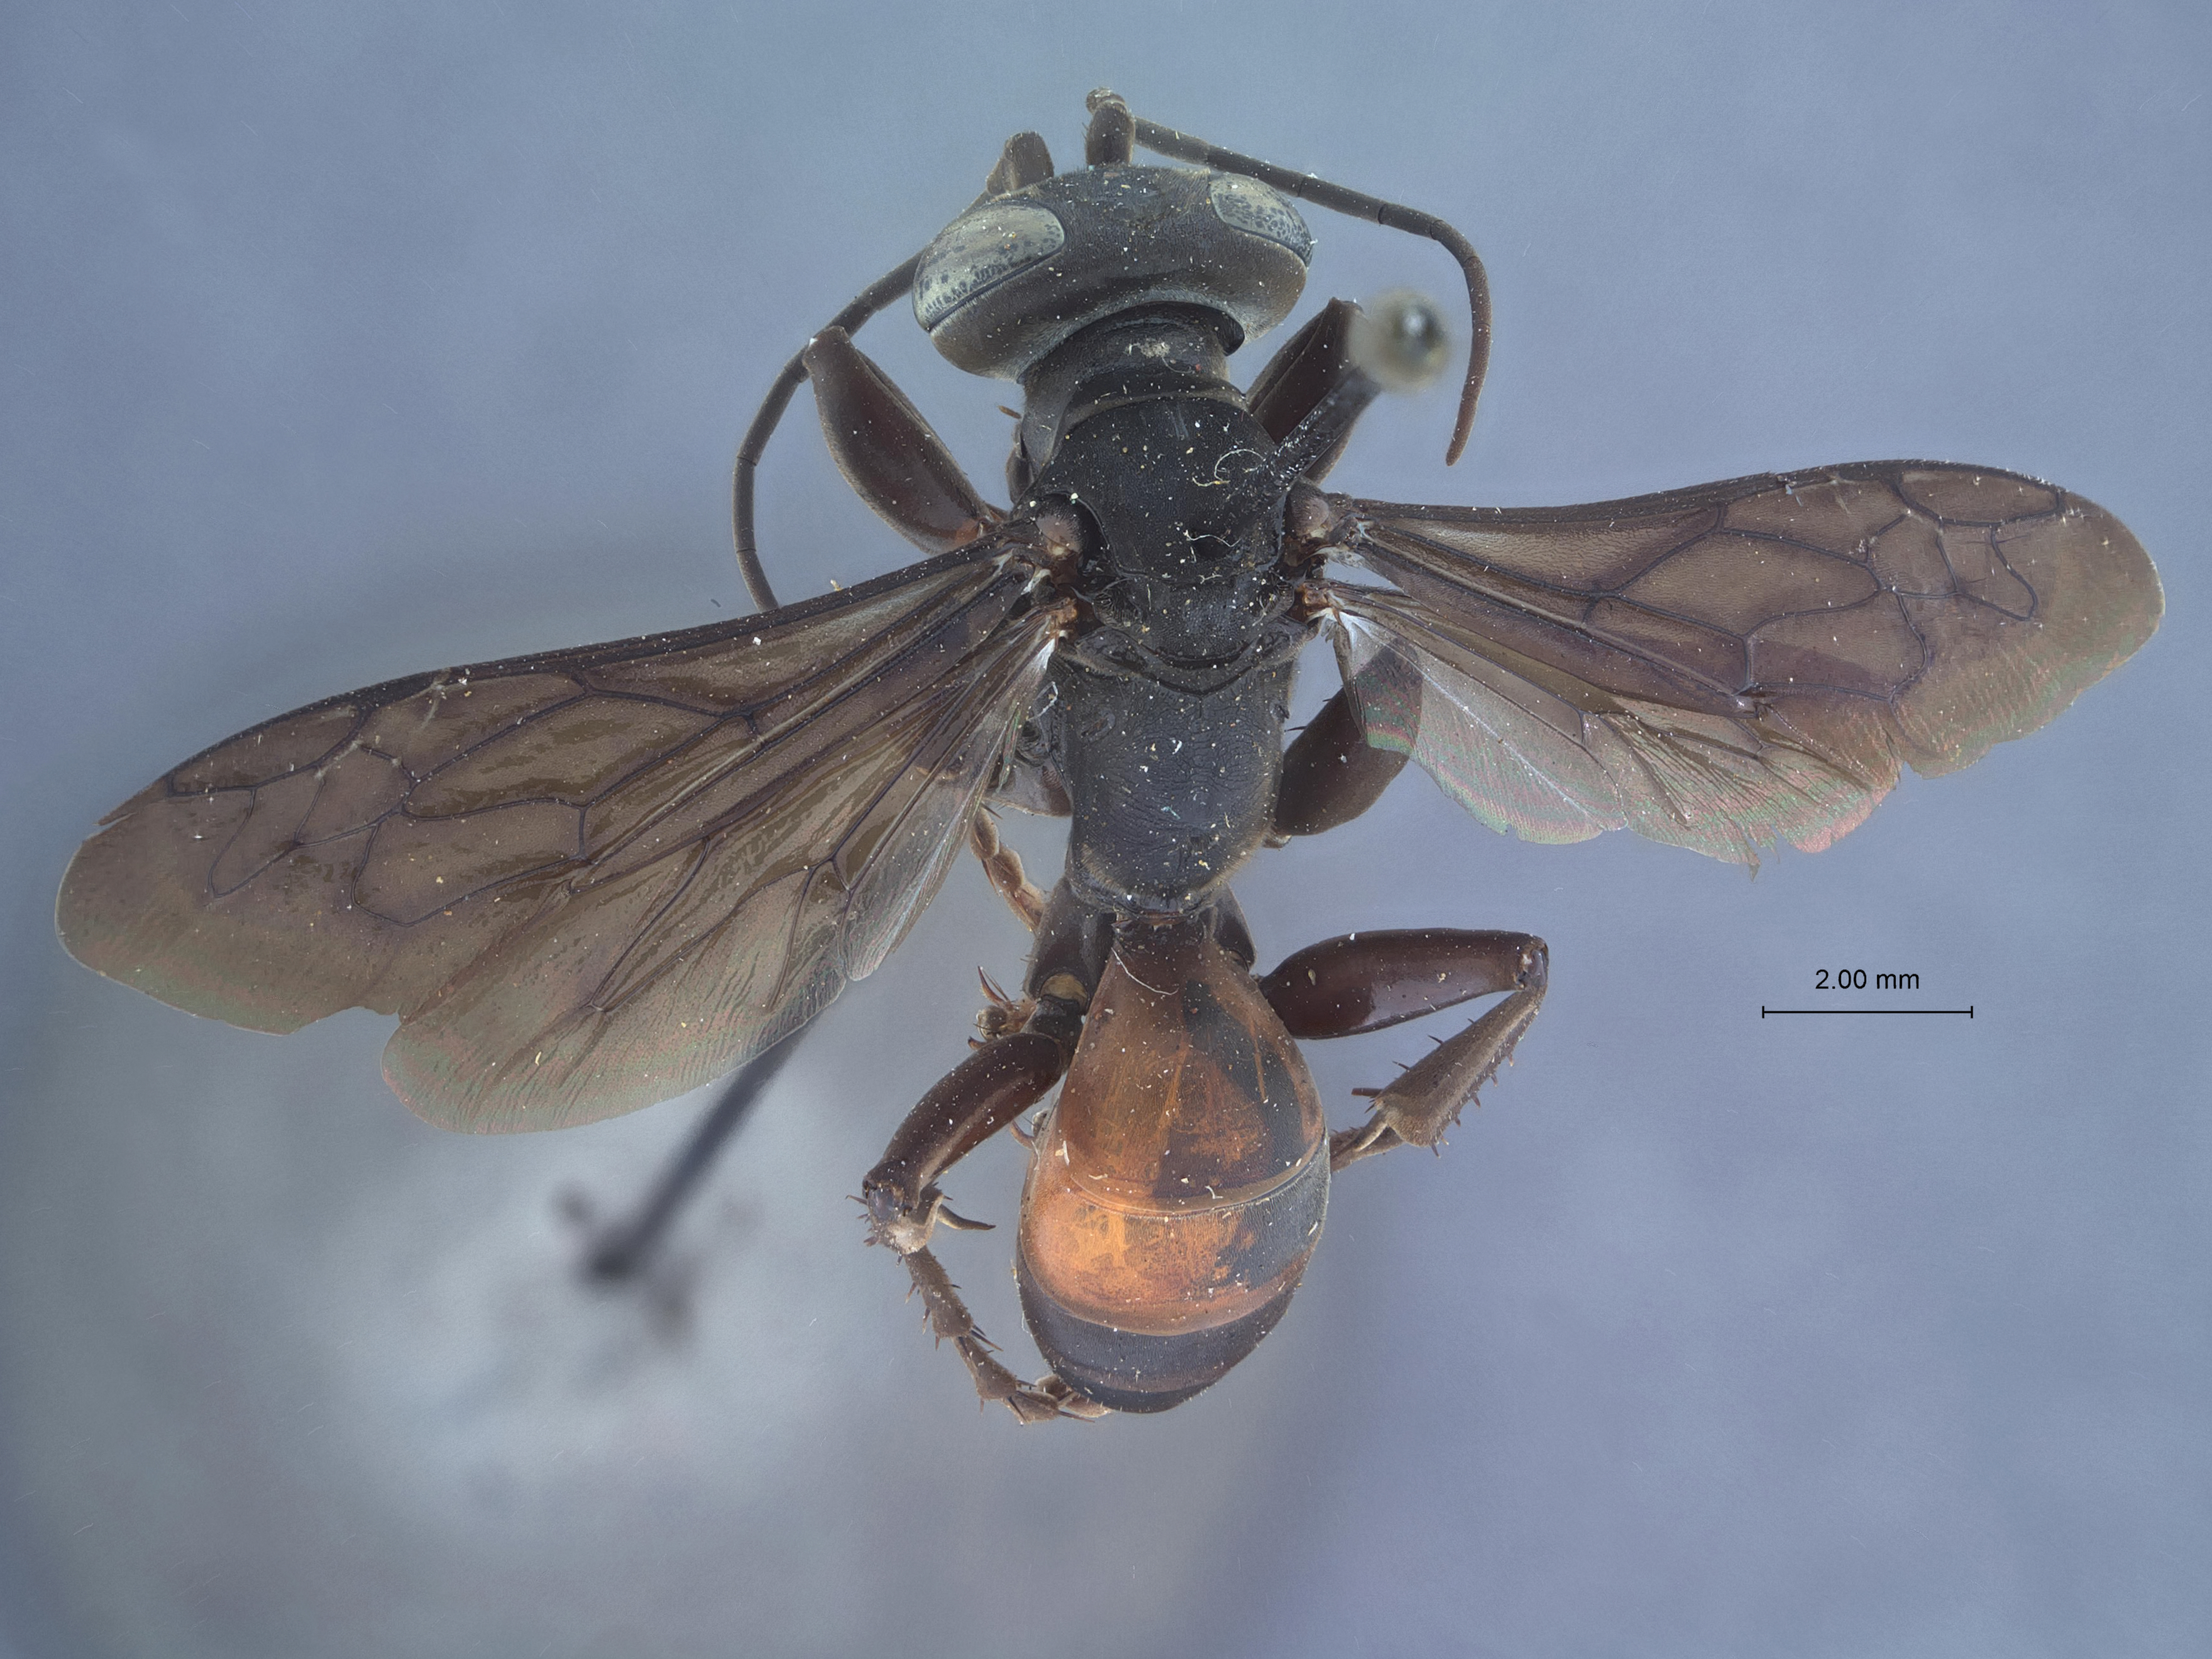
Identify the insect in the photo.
Larropsis greenei
